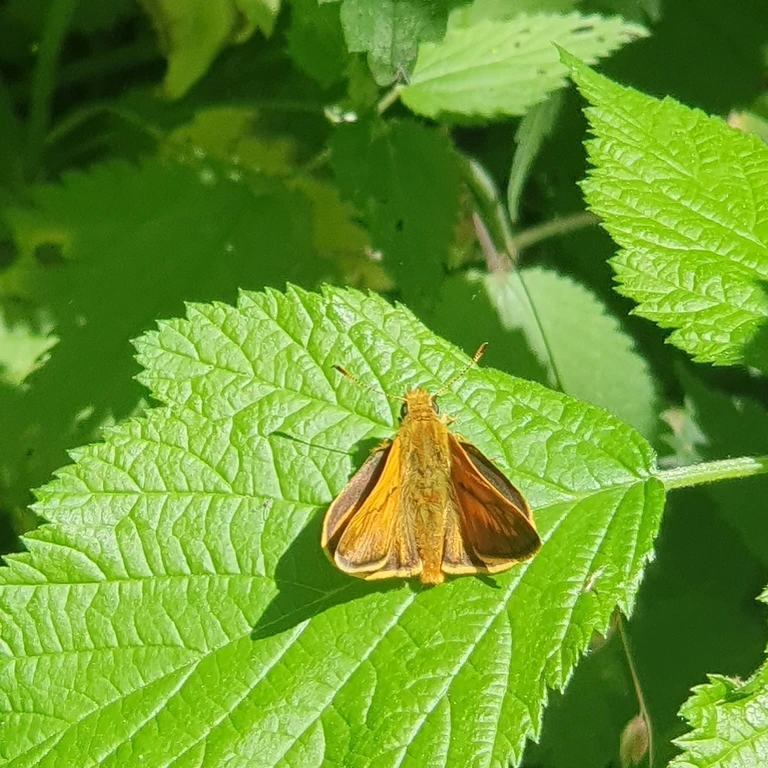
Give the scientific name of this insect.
Ochlodes sylvanus (also Ochlodes venata)
